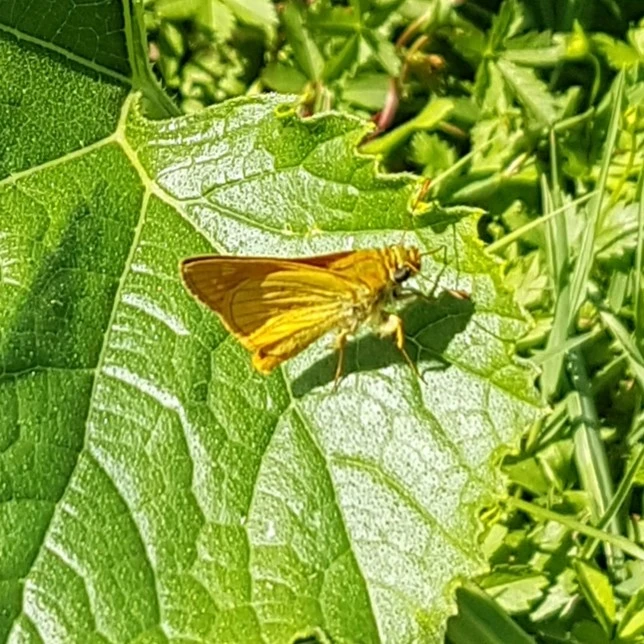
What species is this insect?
Ochlodes sylvanus (also Ochlodes venata)
